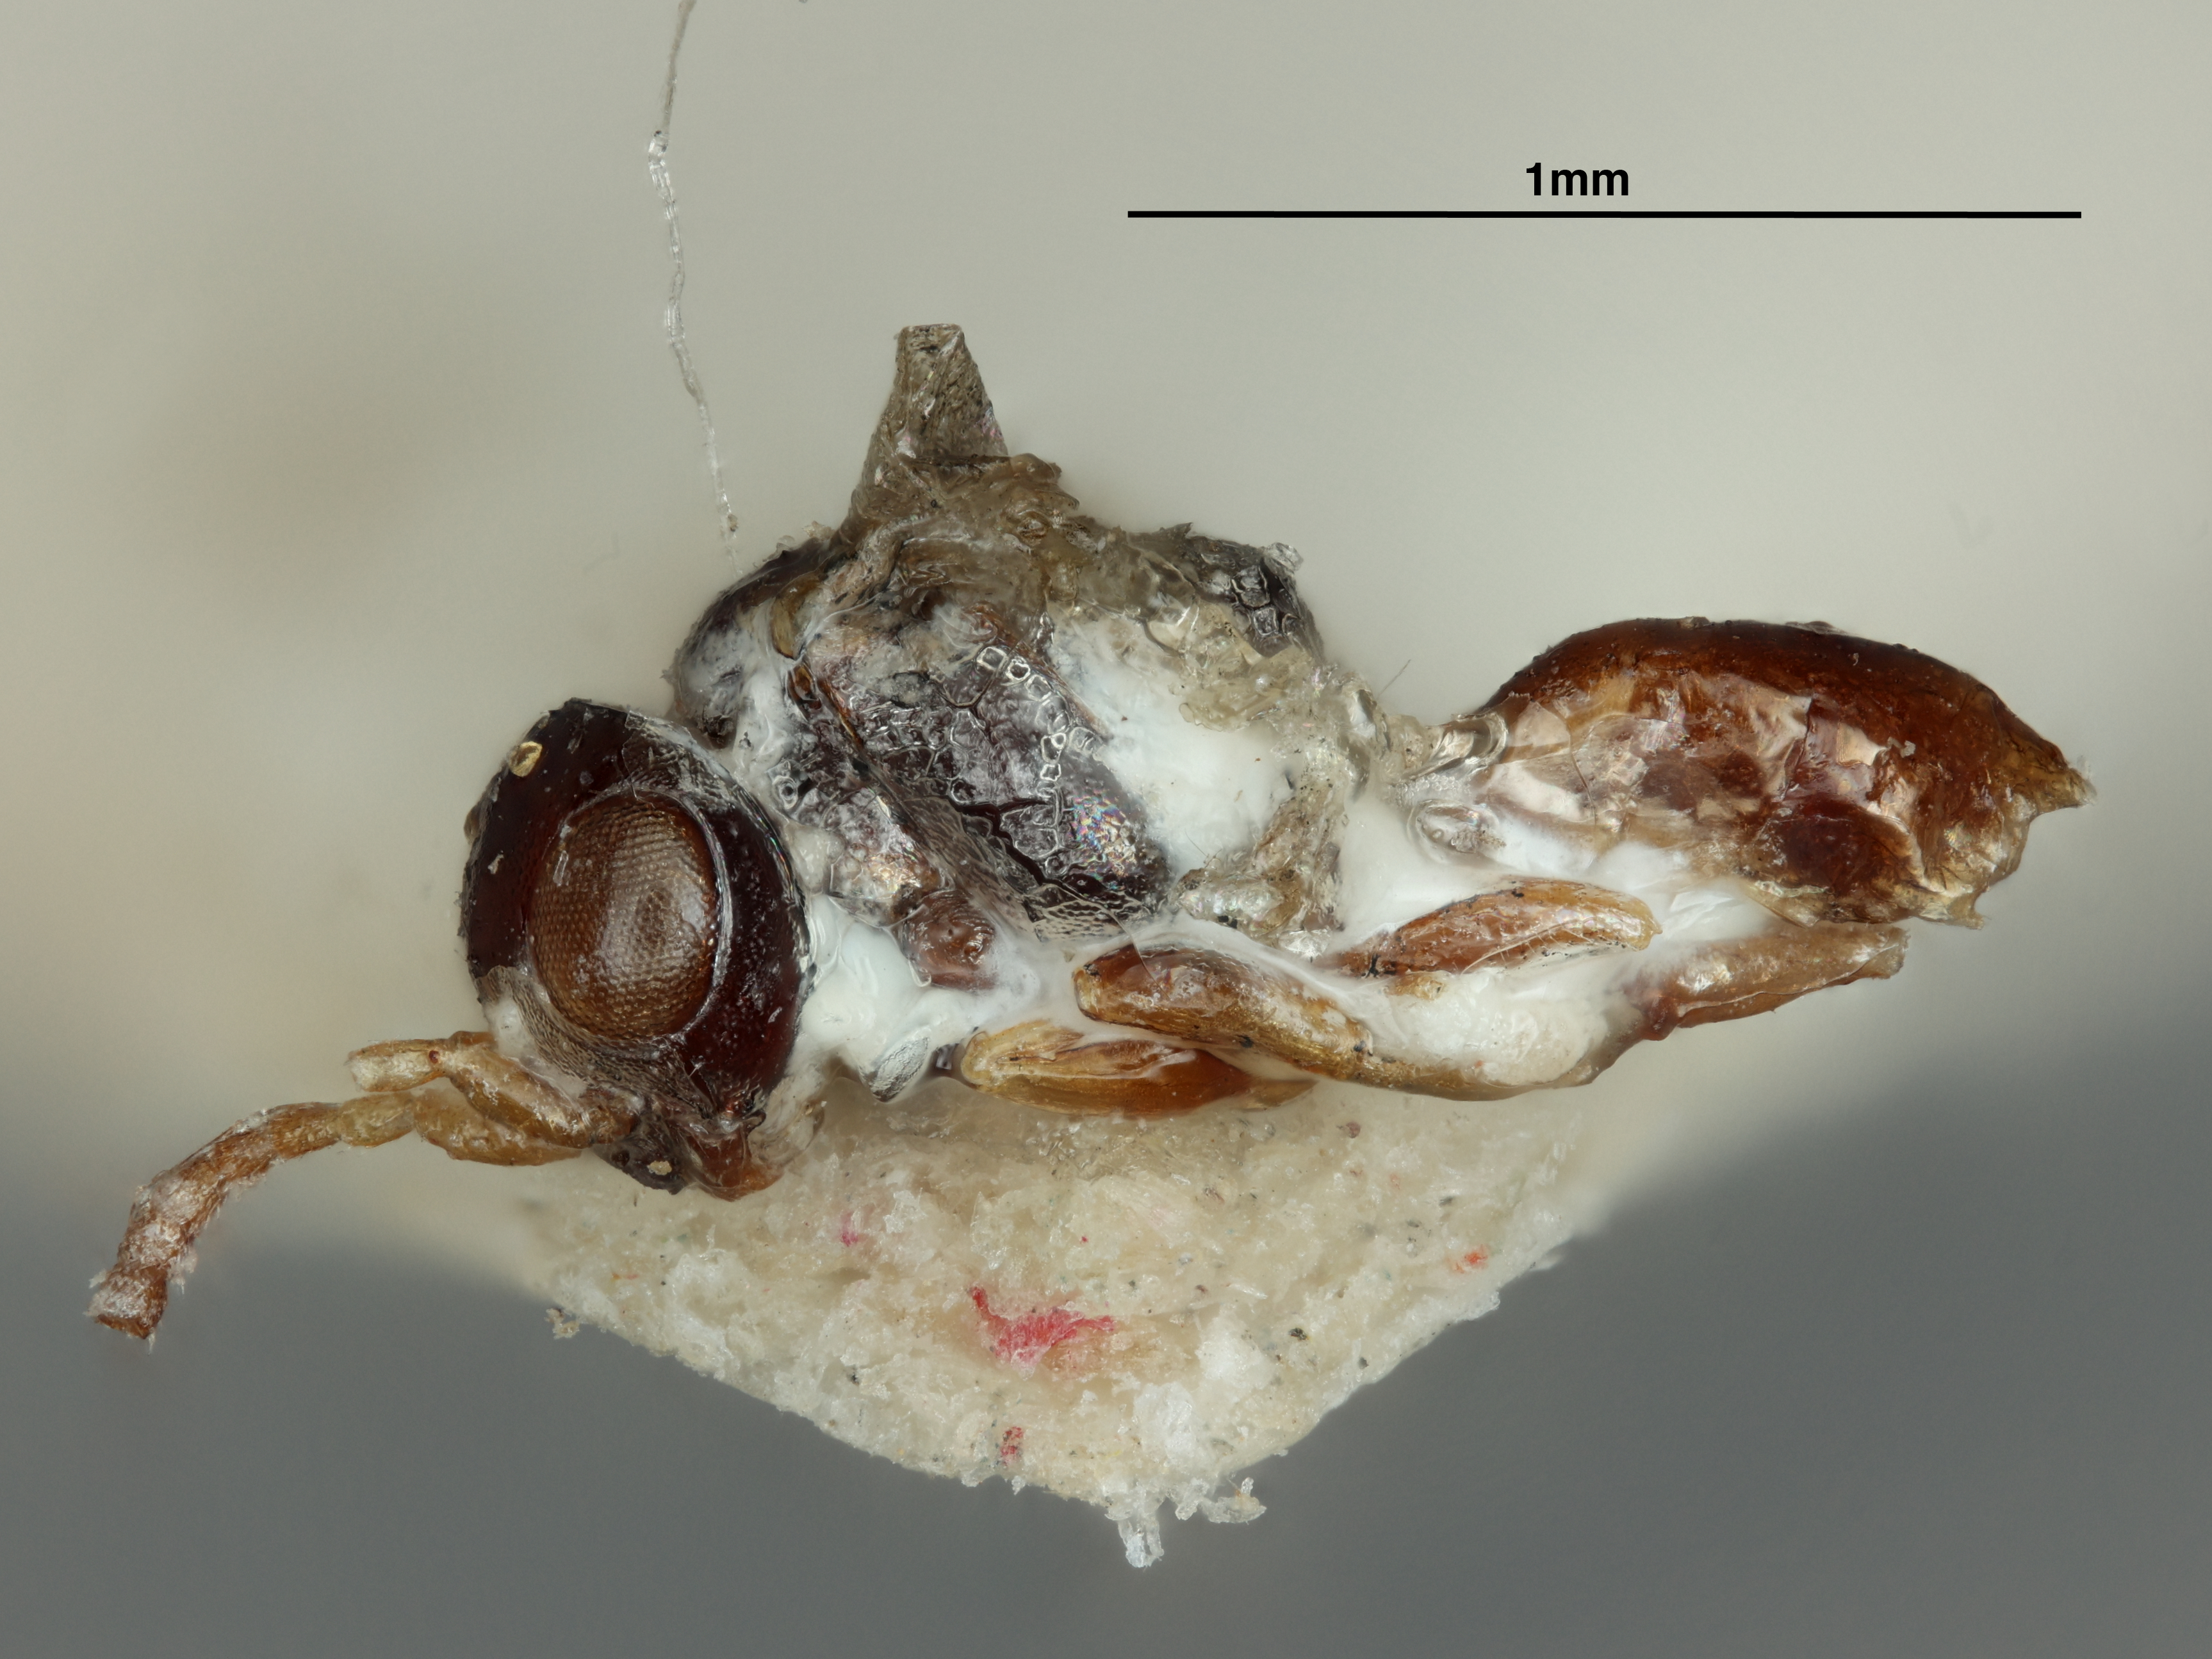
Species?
Aphelopus rufiventris
